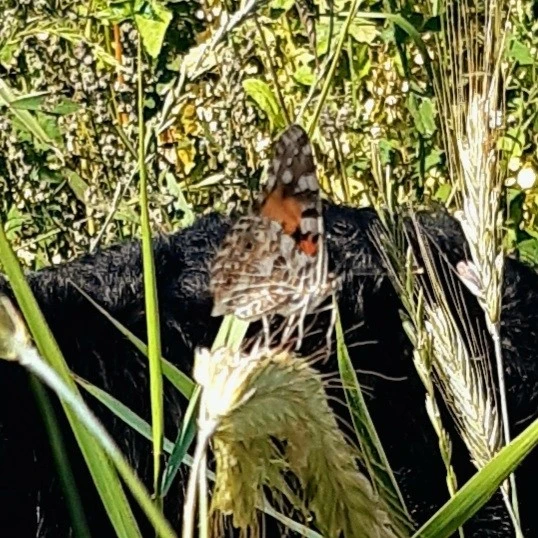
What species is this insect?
Vanessa cardui
